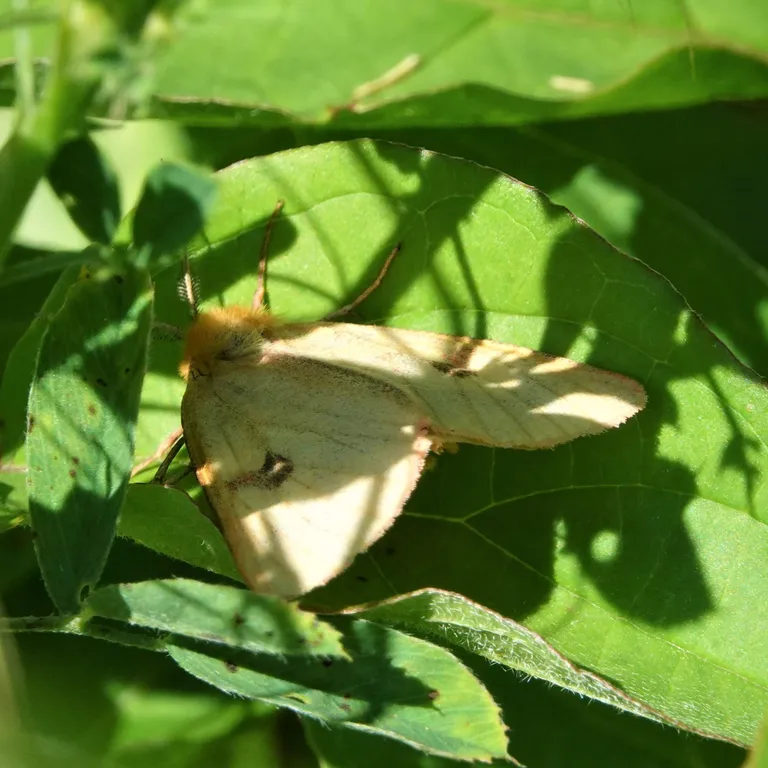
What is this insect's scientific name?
Diacrisia sannio
